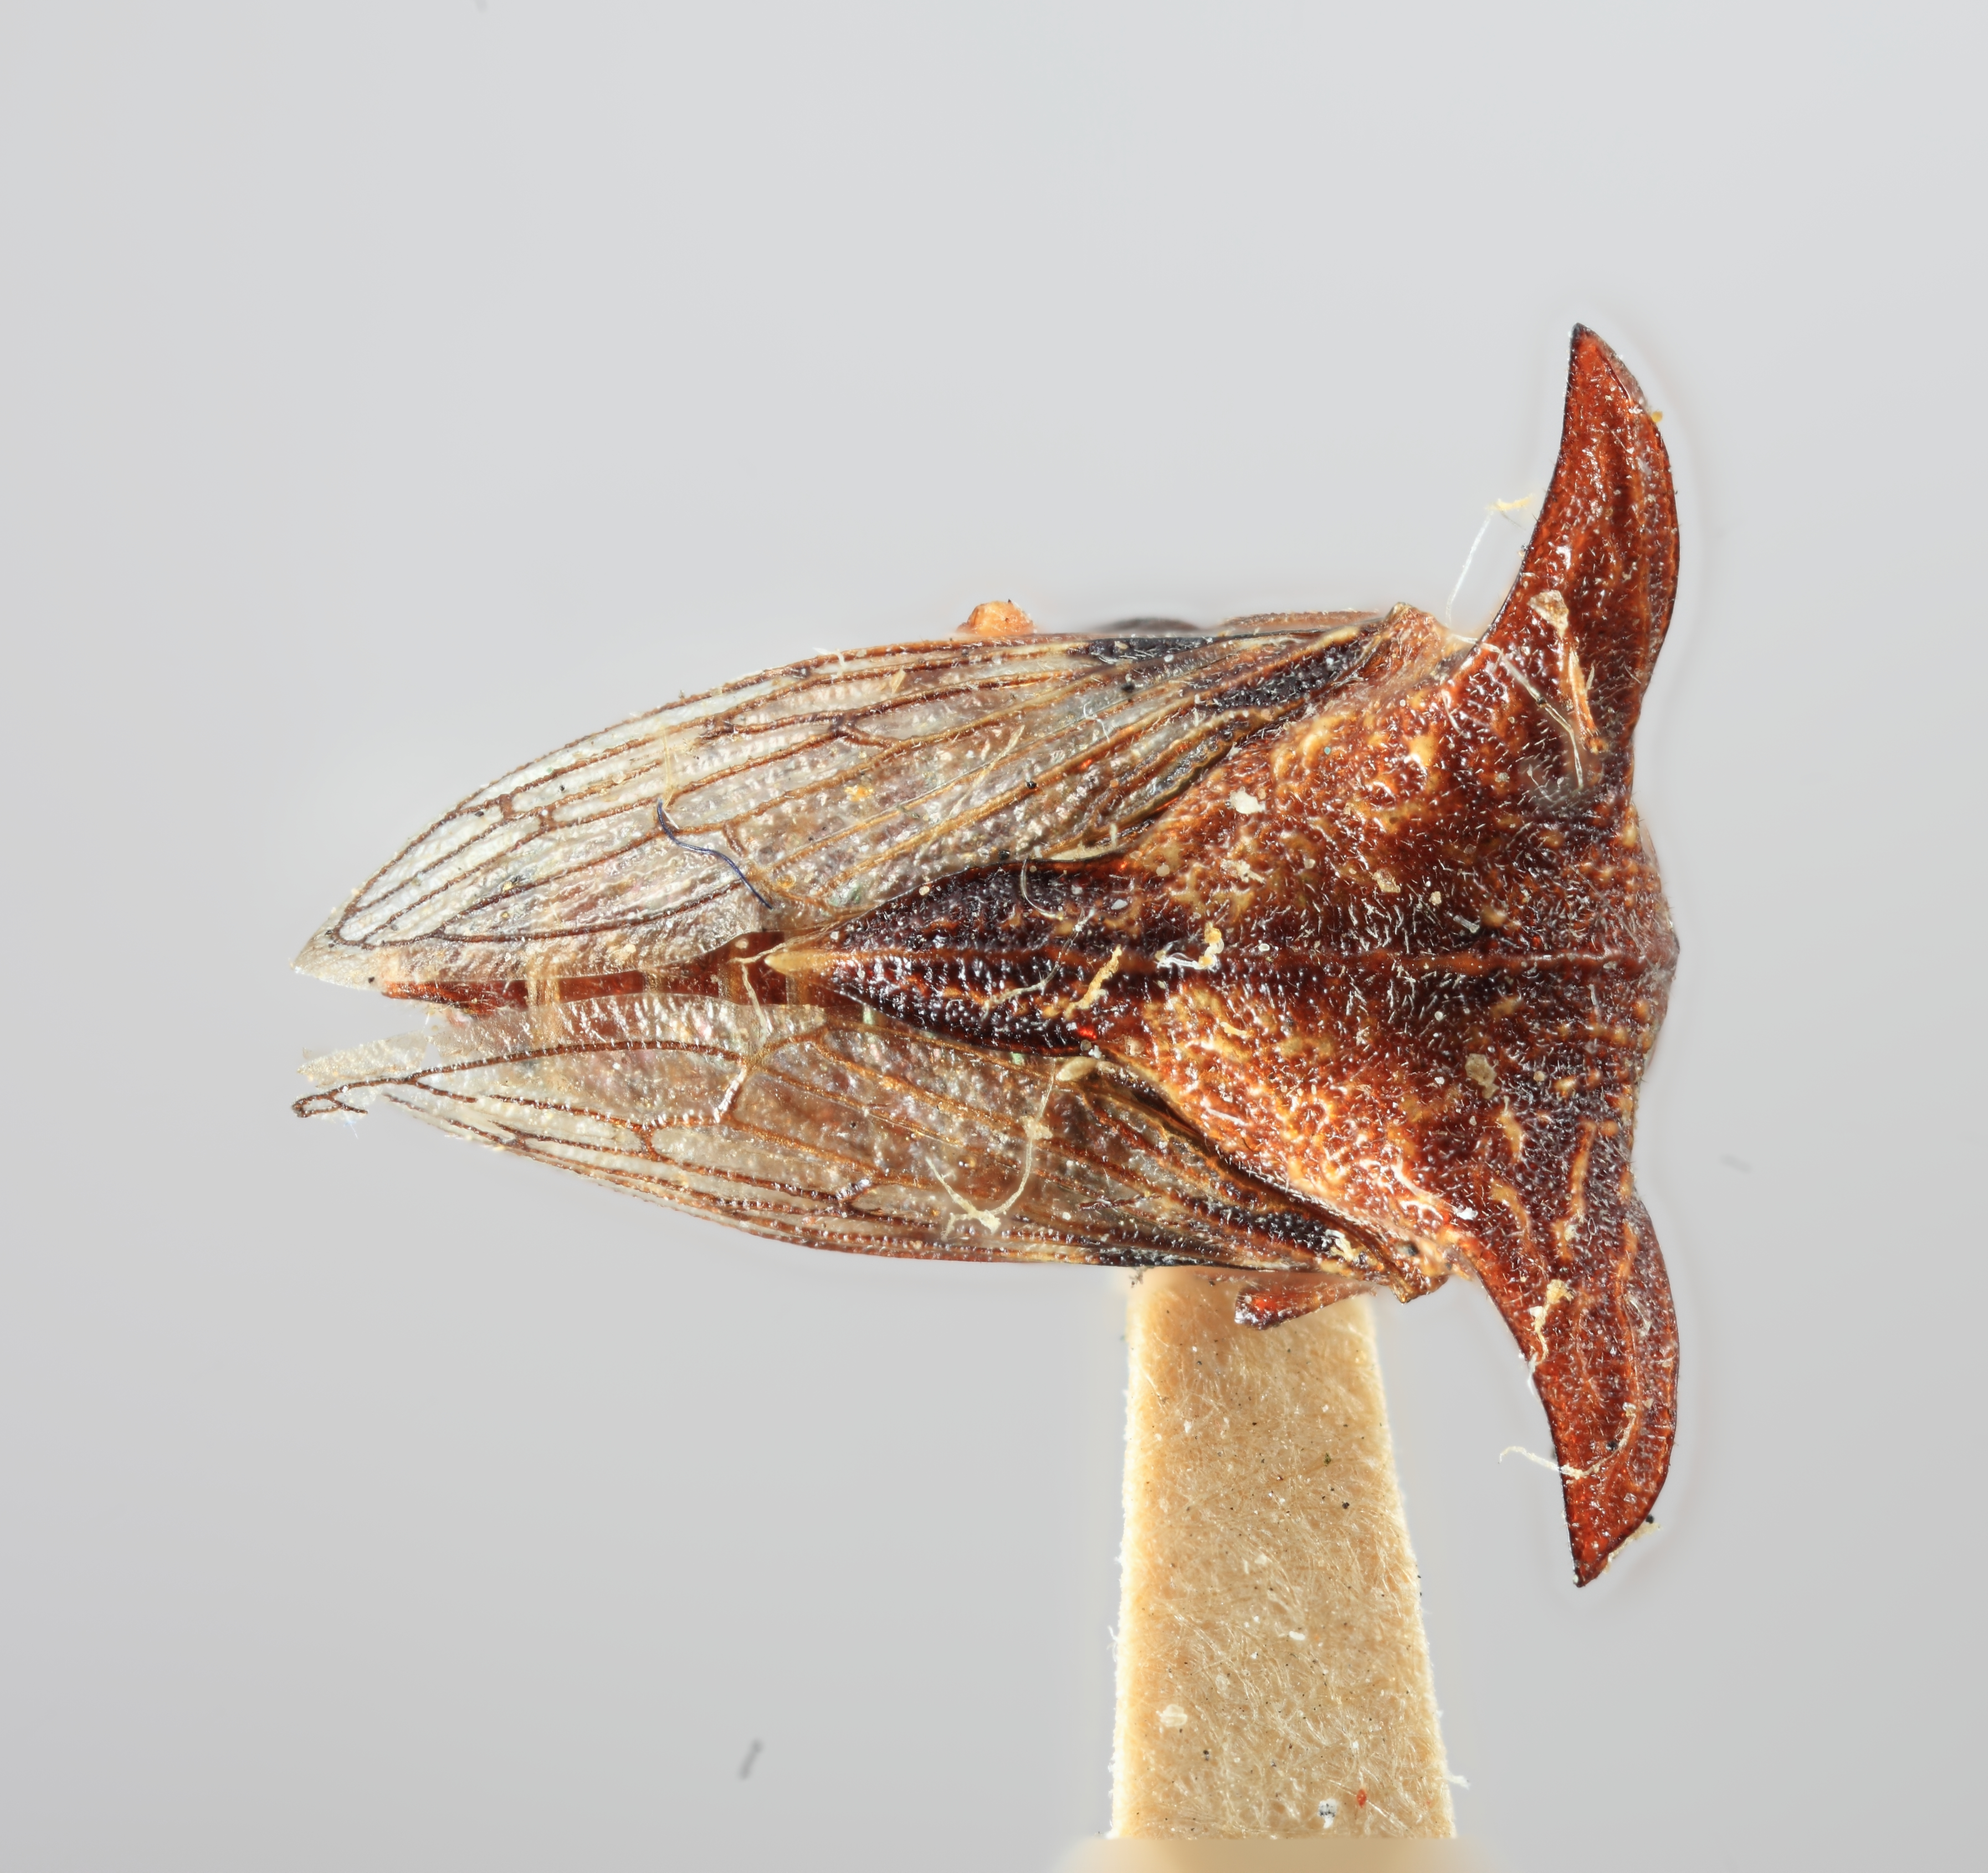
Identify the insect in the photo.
Pltycentrus taurinus
